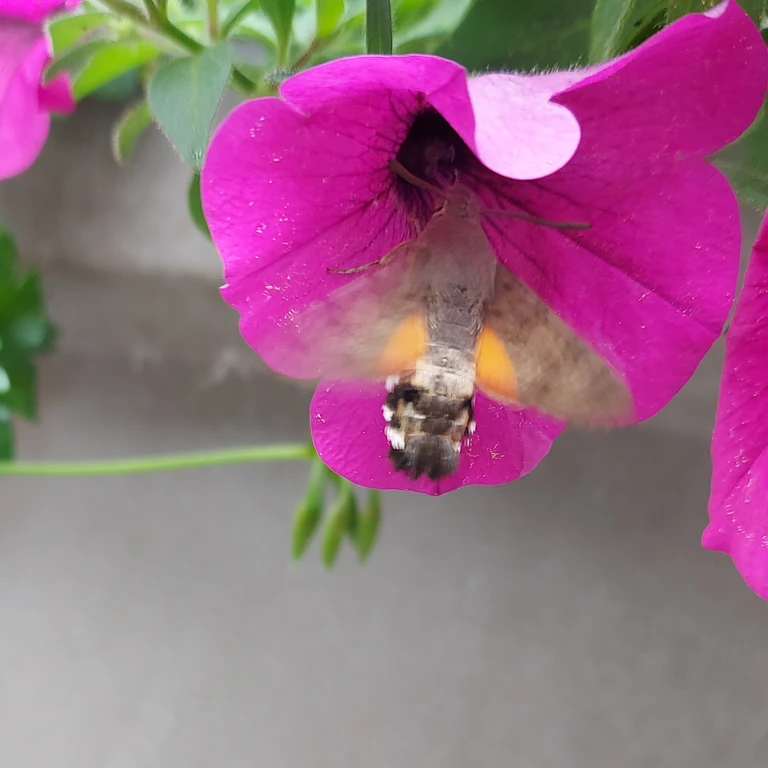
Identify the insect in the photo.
Macroglossum stellatarum
